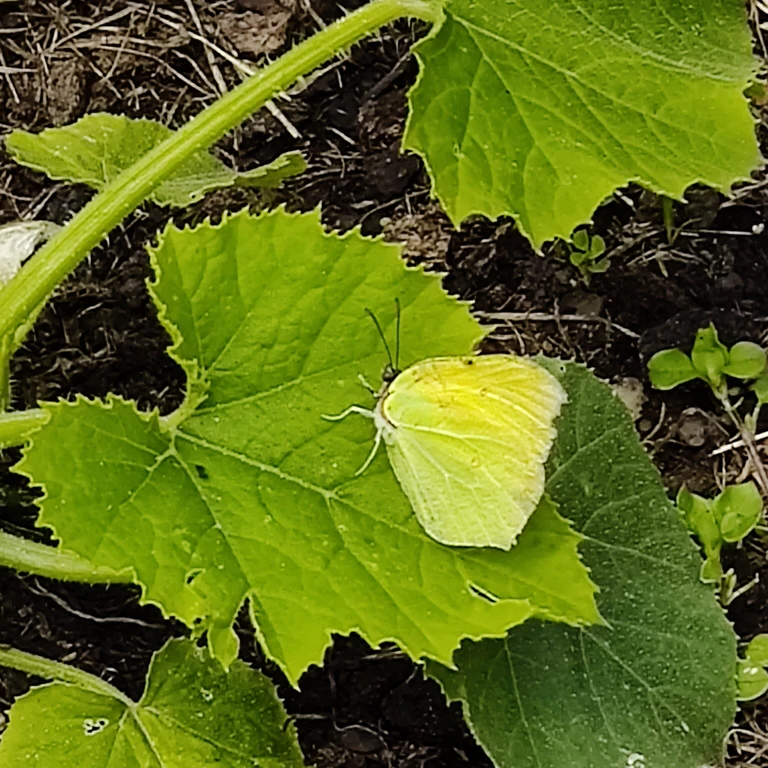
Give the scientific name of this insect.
Gonepteryx rhamni
